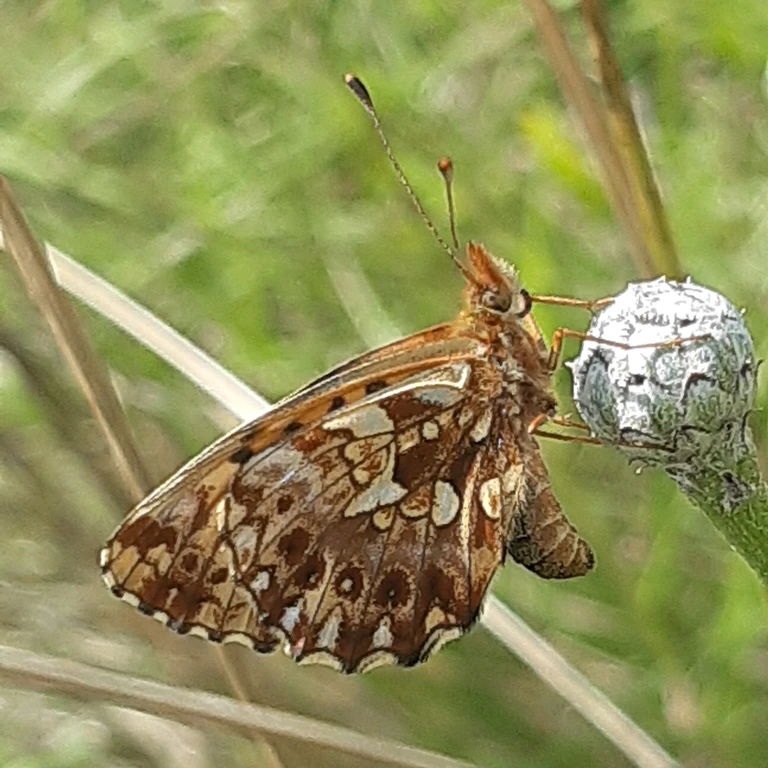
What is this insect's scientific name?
Boloria dia
